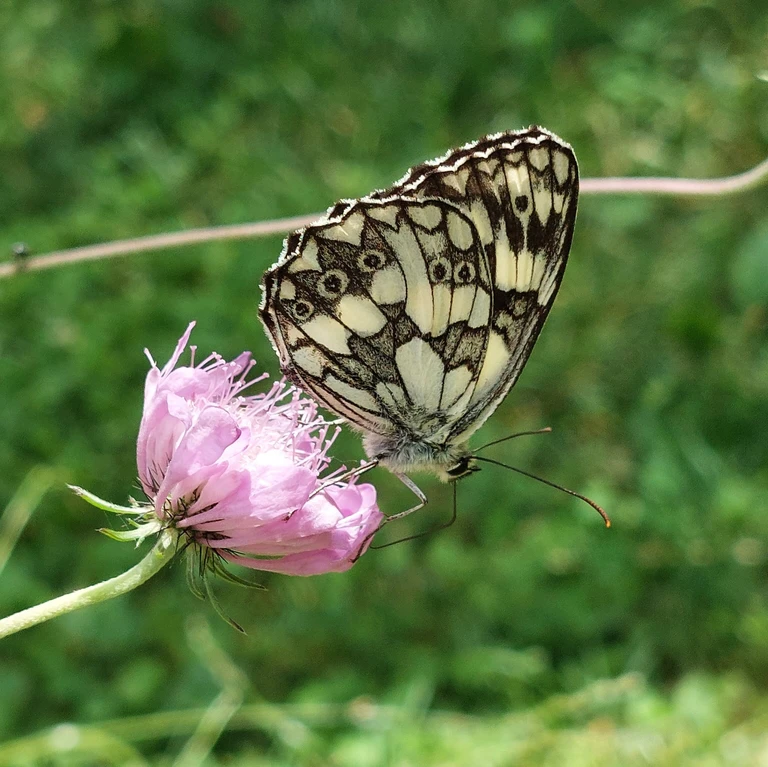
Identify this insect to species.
Melanargia galathea
